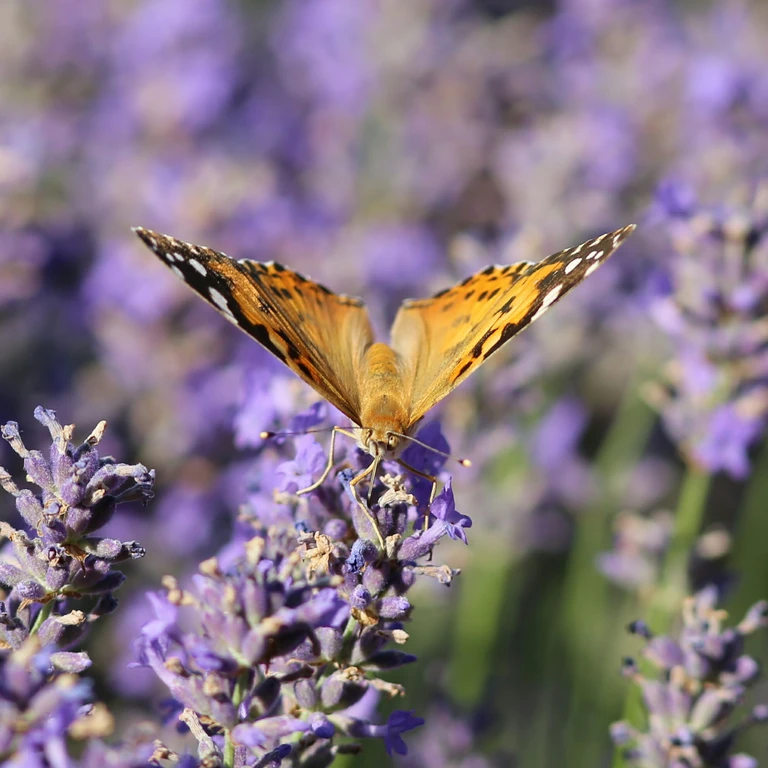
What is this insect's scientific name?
Vanessa cardui
